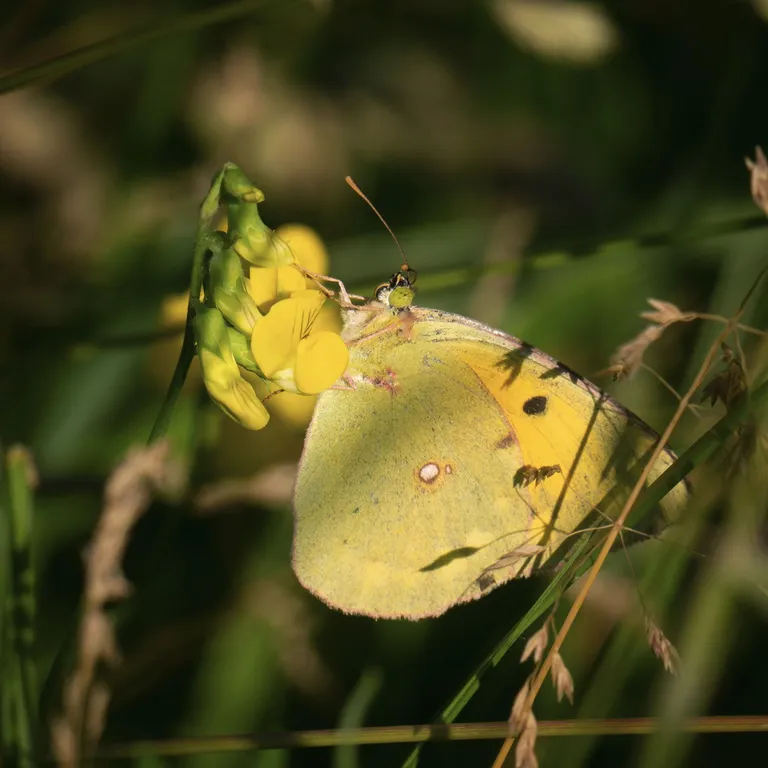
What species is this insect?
Colias croceus
